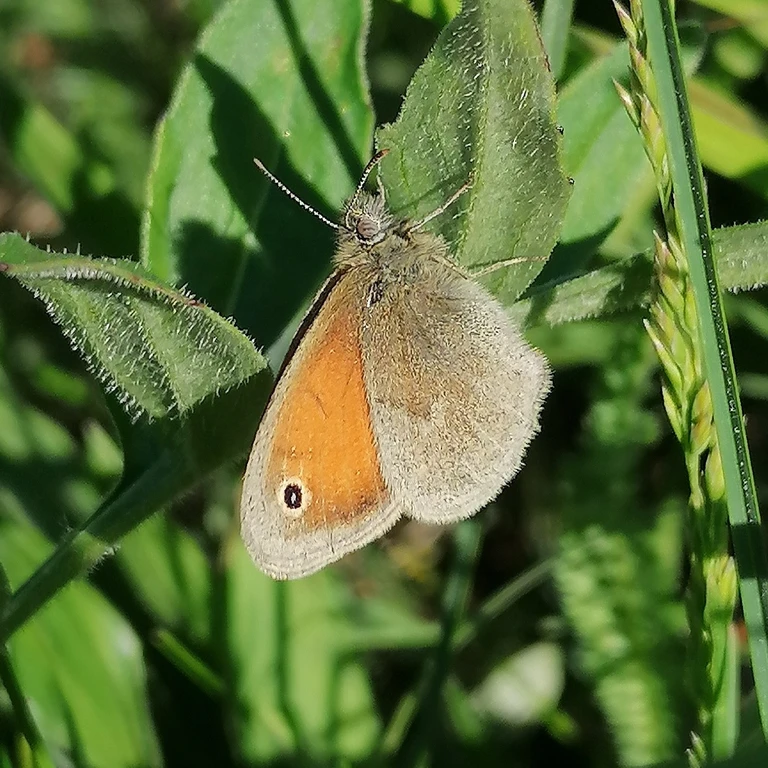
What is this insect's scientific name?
Coenonympha pamphilus
